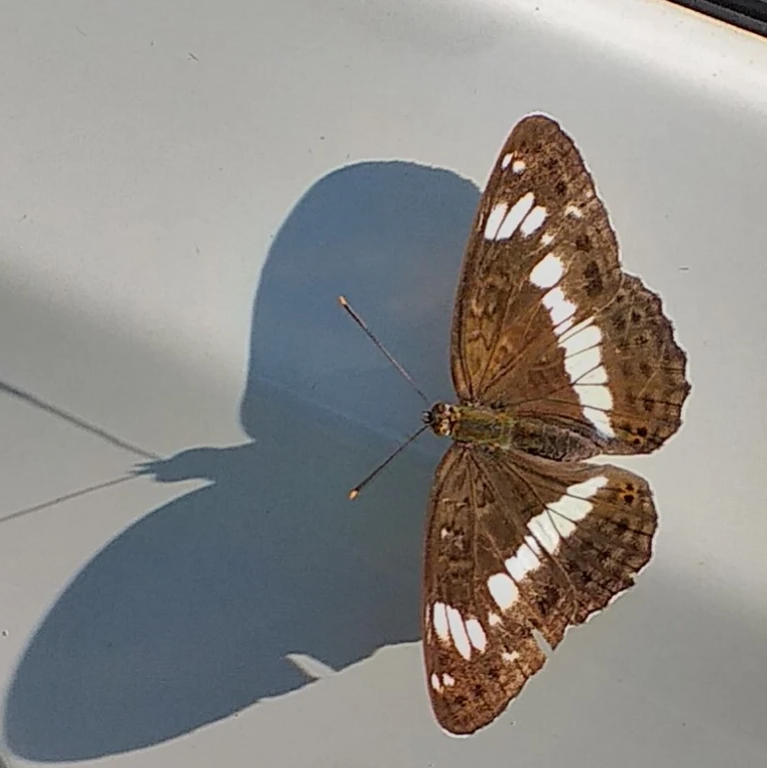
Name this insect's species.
Limenitis camilla (also Ladoga camilla)
